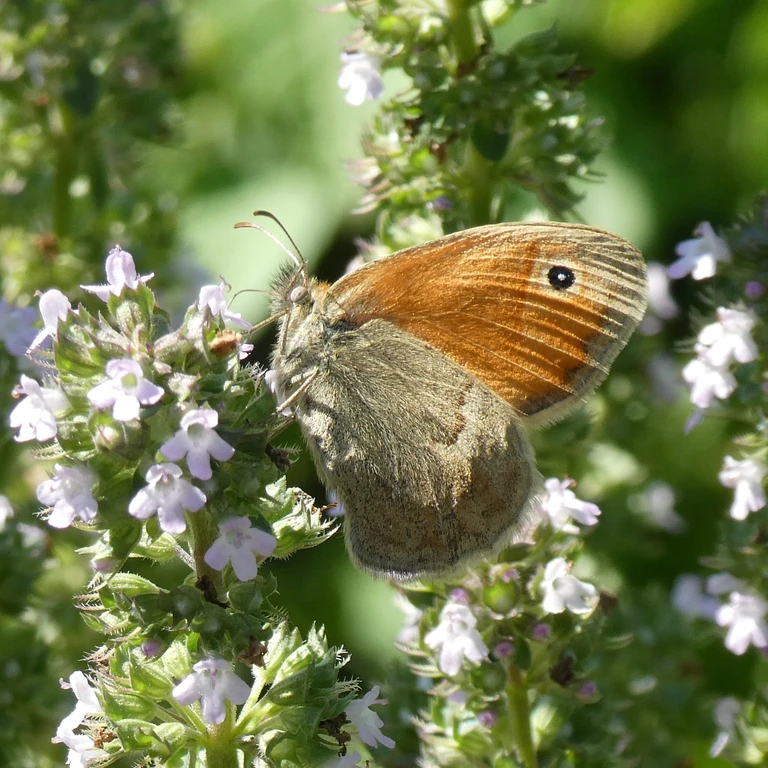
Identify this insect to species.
Coenonympha pamphilus
